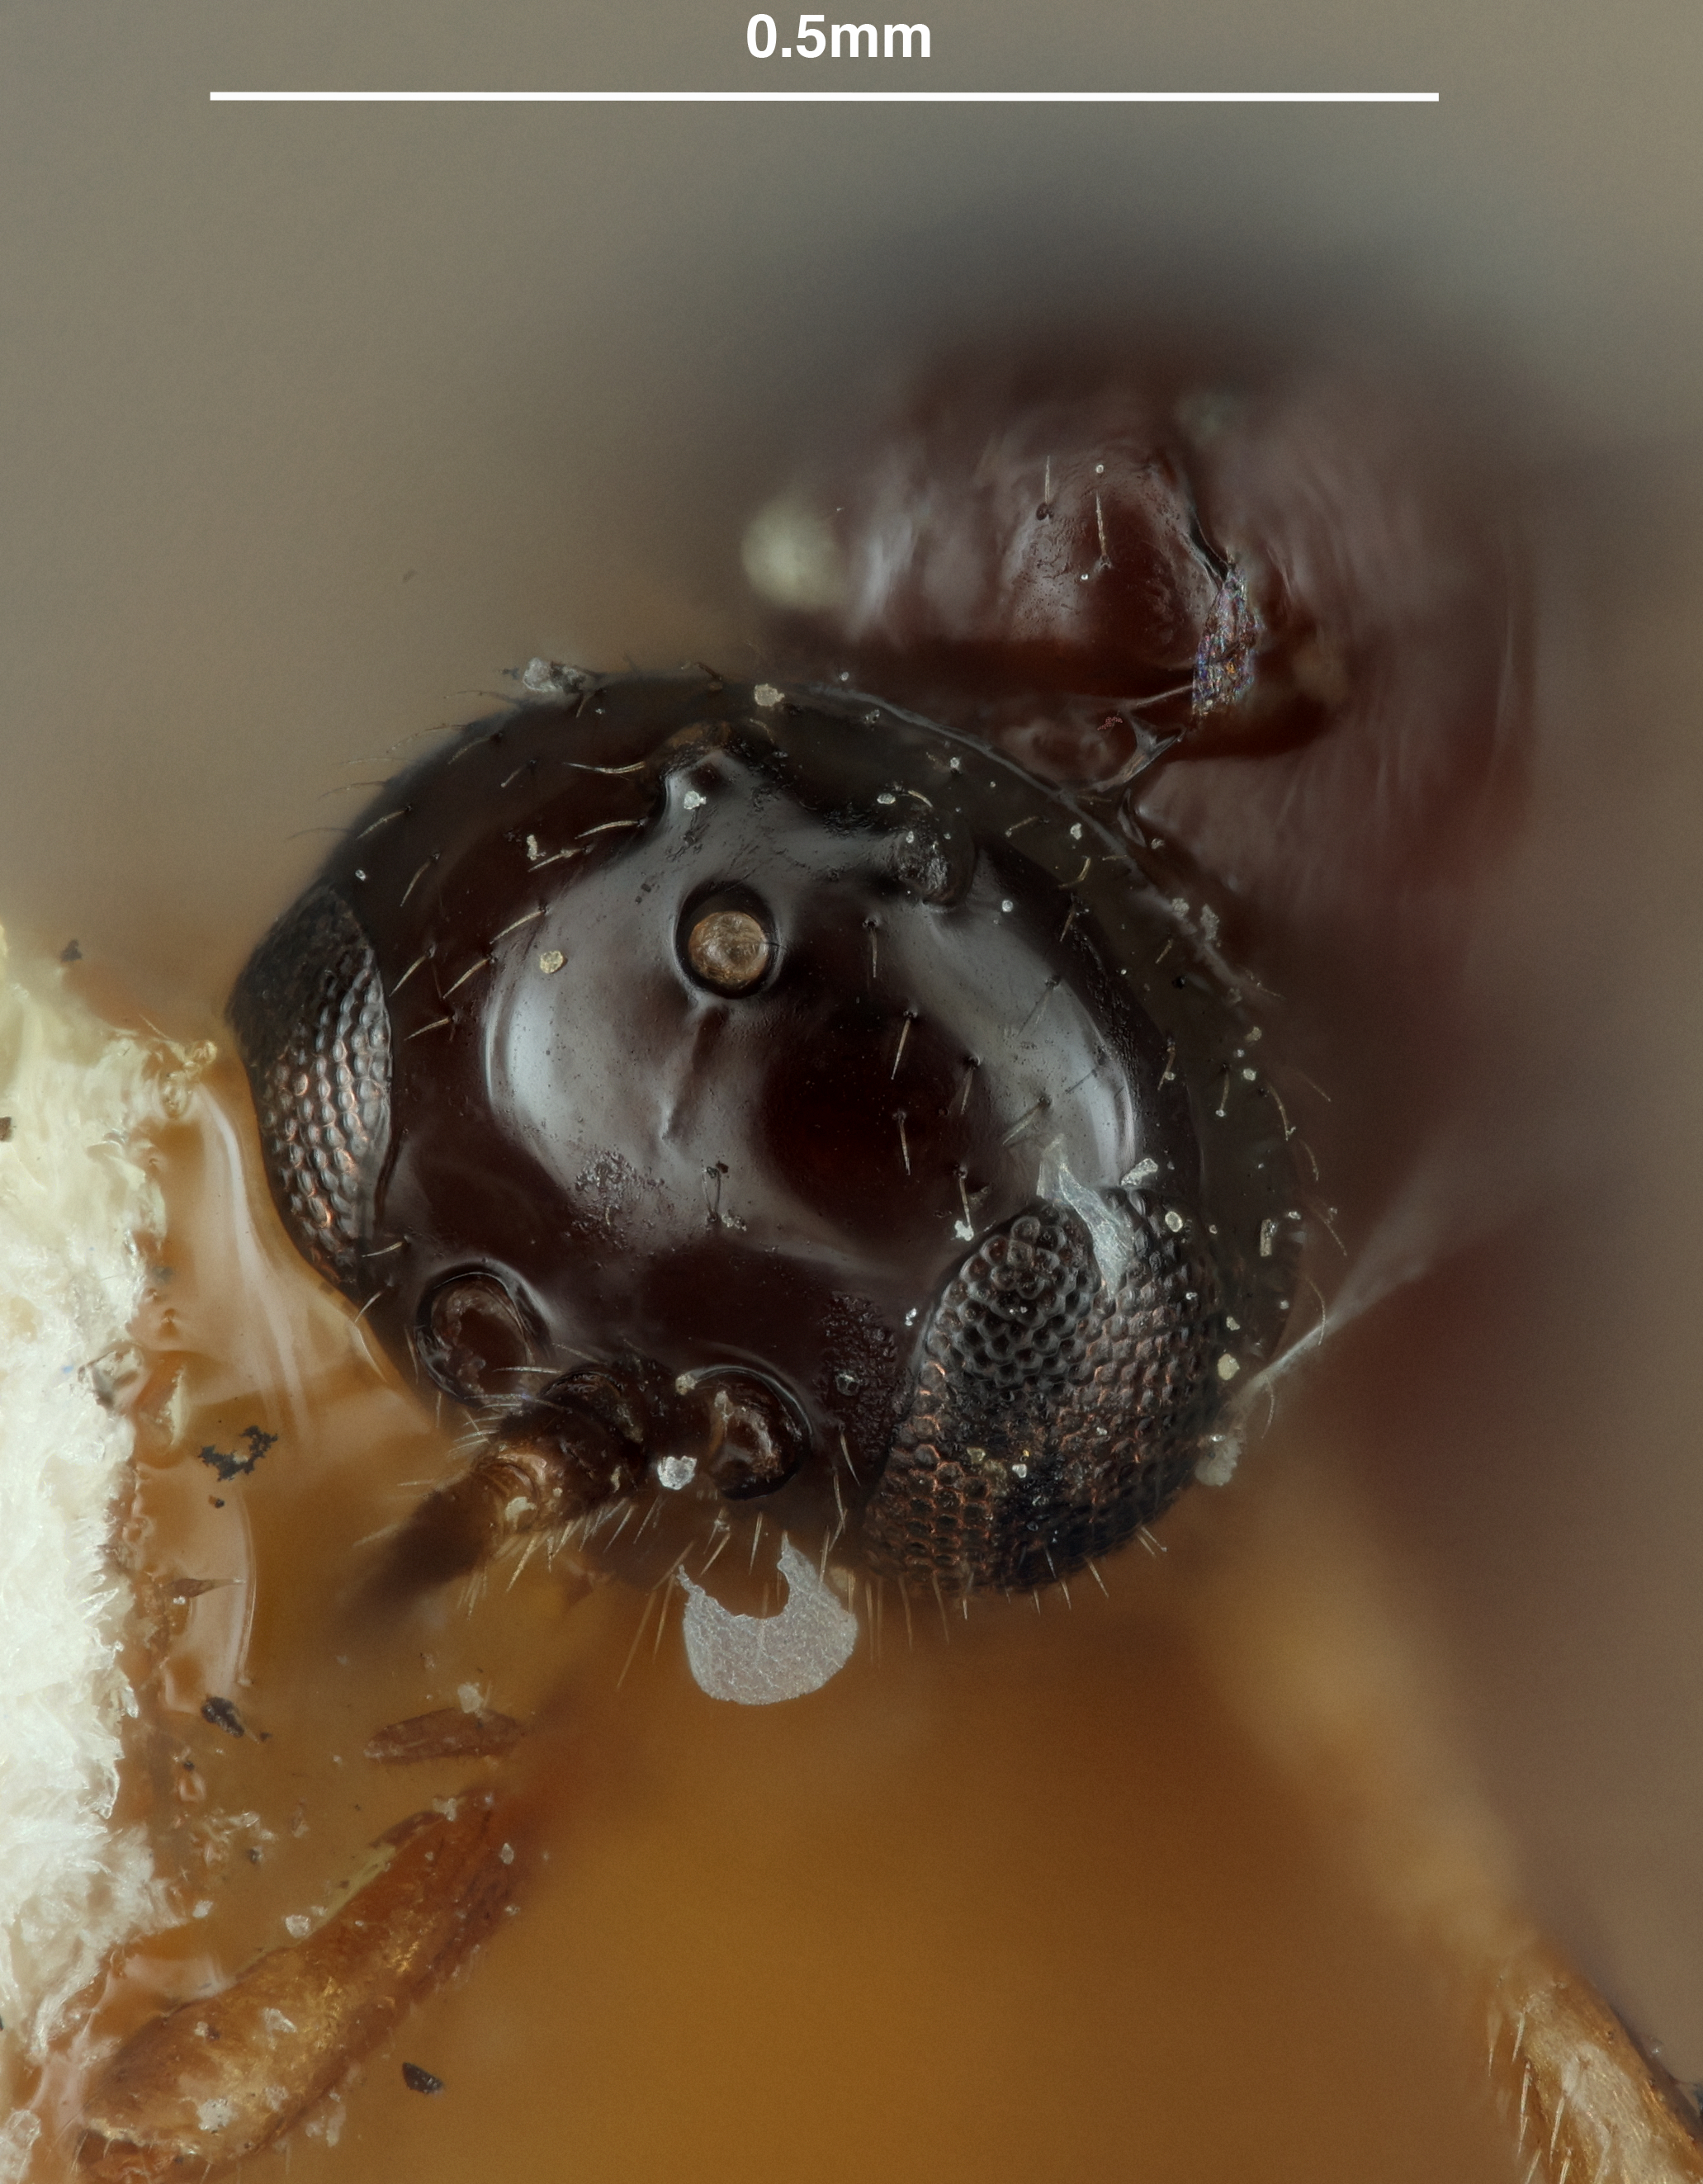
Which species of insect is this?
Ephedrus nigricornis
